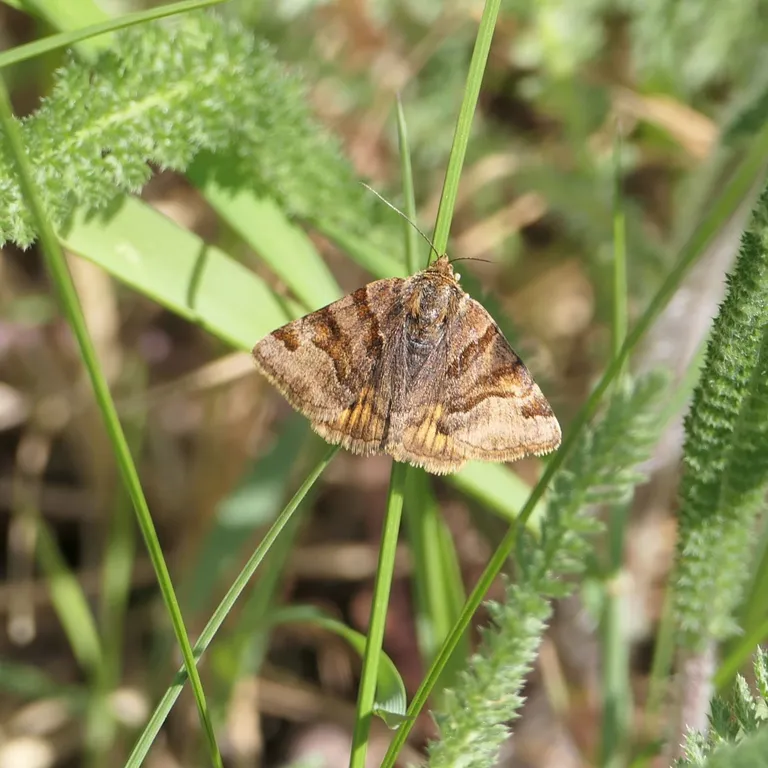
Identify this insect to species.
Euclidia glyphica
